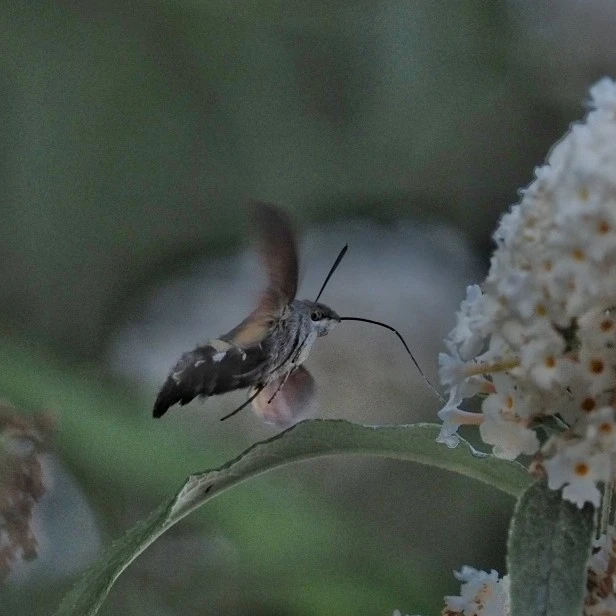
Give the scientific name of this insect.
Macroglossum stellatarum
